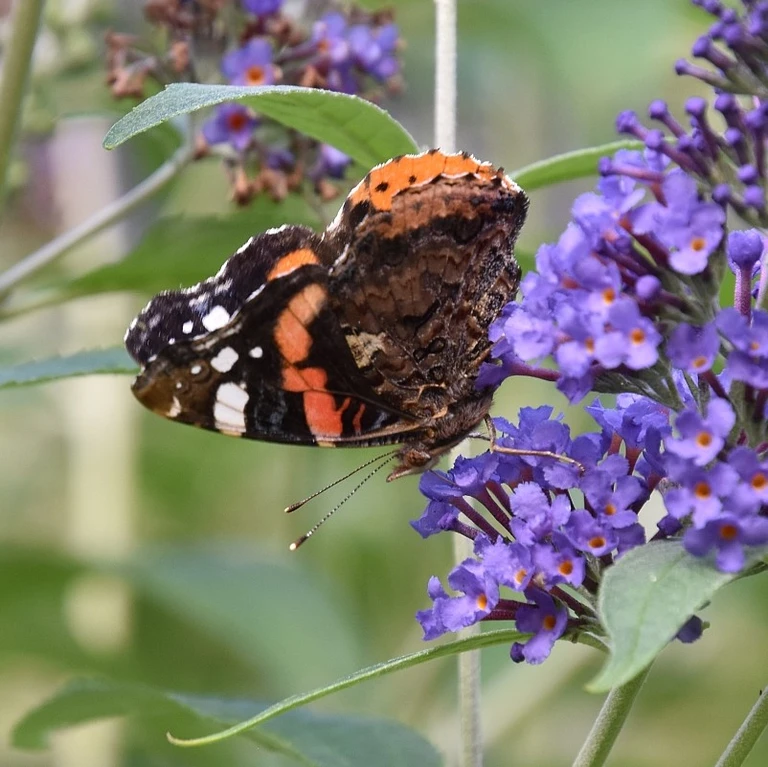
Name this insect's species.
Vanessa atalanta
